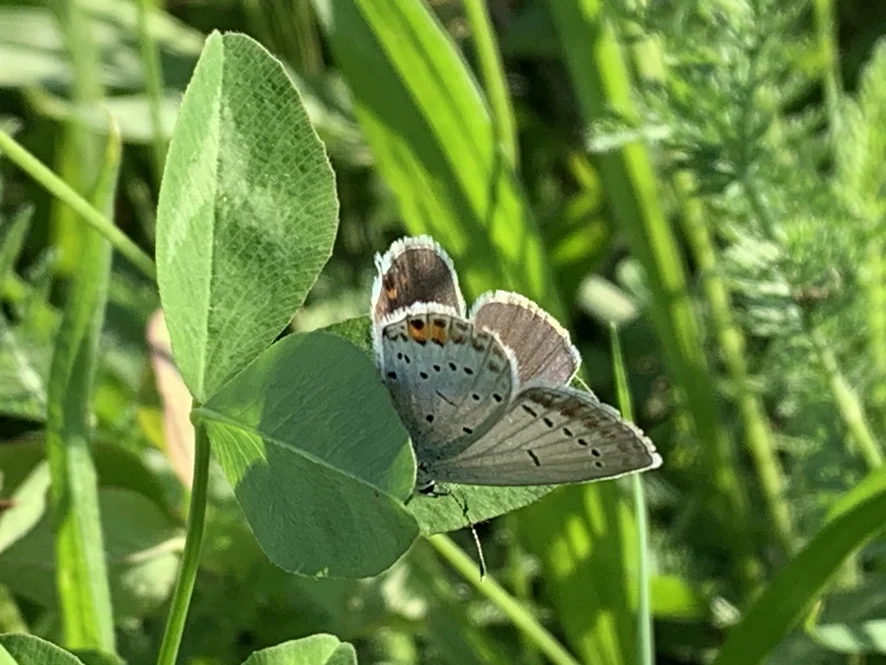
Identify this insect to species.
Cupido argiades (also Elkalyce argiades)
